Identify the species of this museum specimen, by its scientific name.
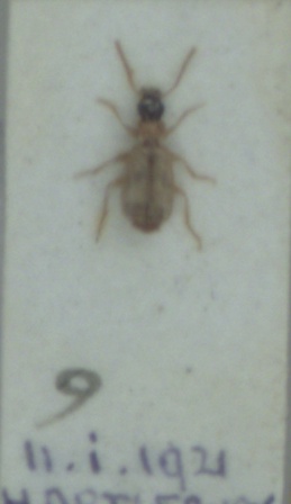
Philorhizus melanocephalus
